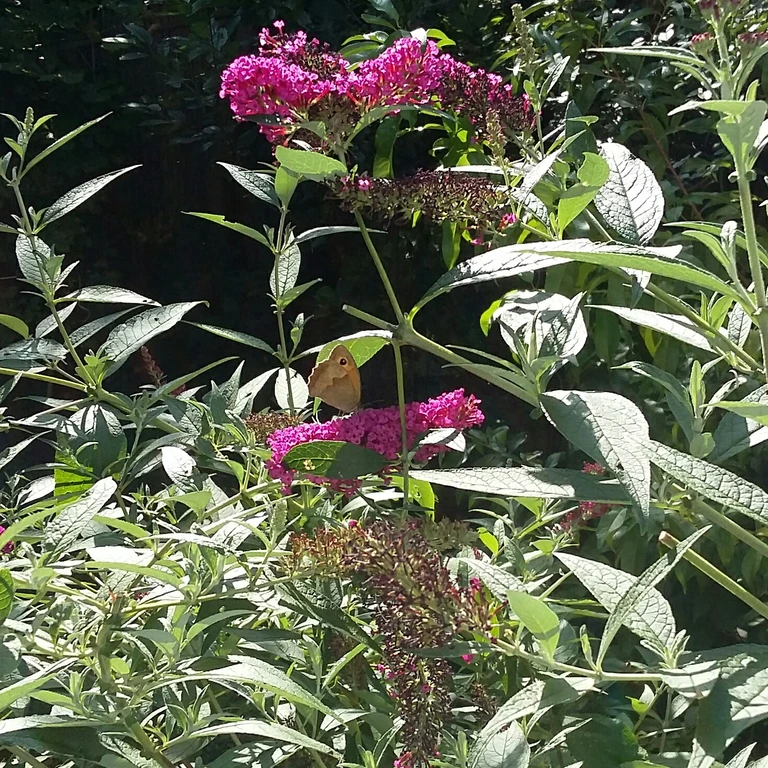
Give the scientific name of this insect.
Maniola jurtina
